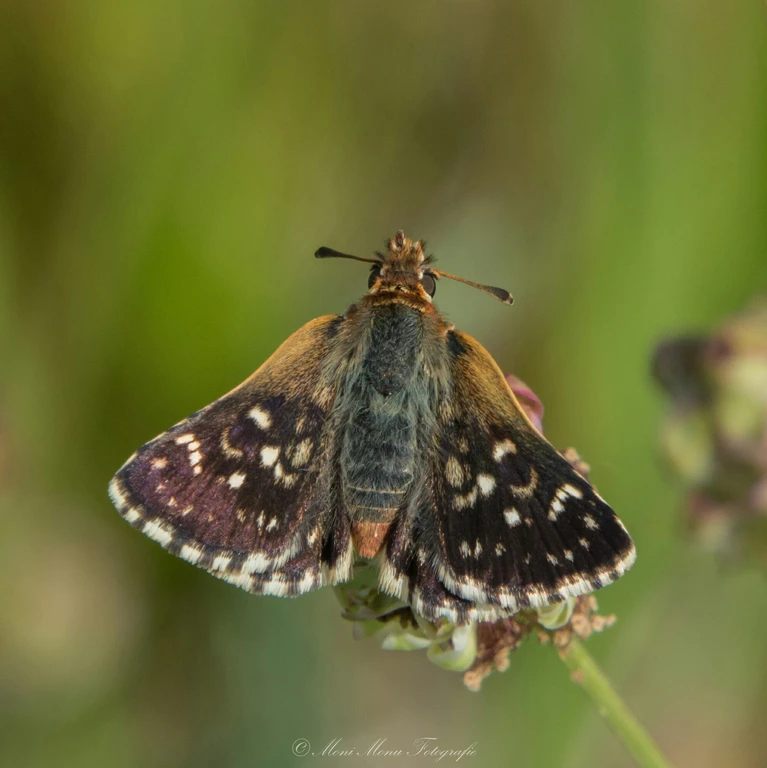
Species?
Spialia sertorius
